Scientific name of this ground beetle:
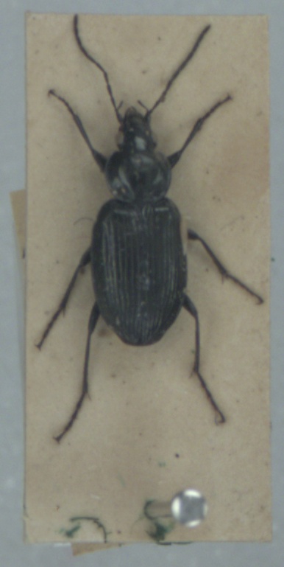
Agonum emarginatum
